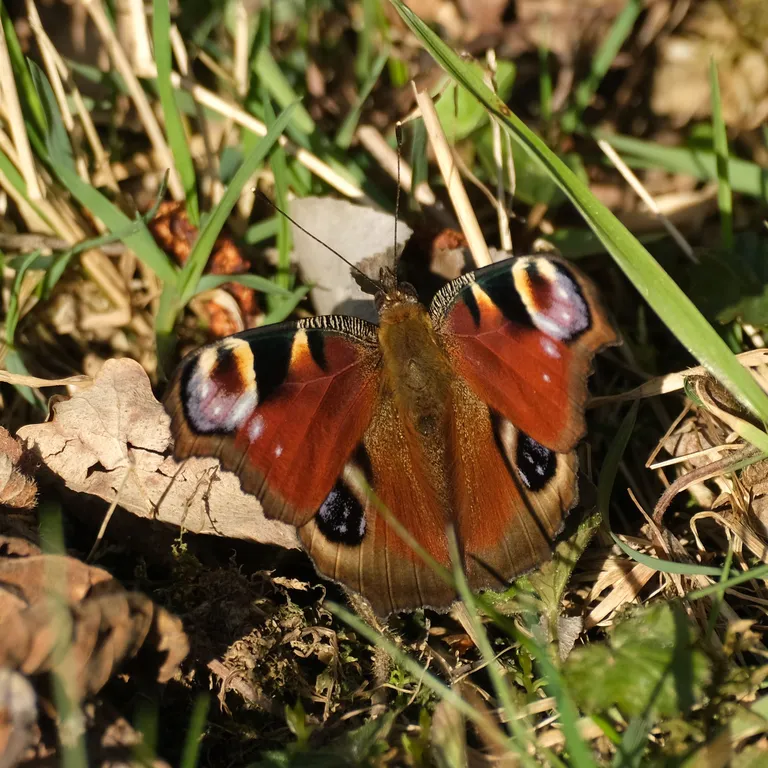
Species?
Aglais io
